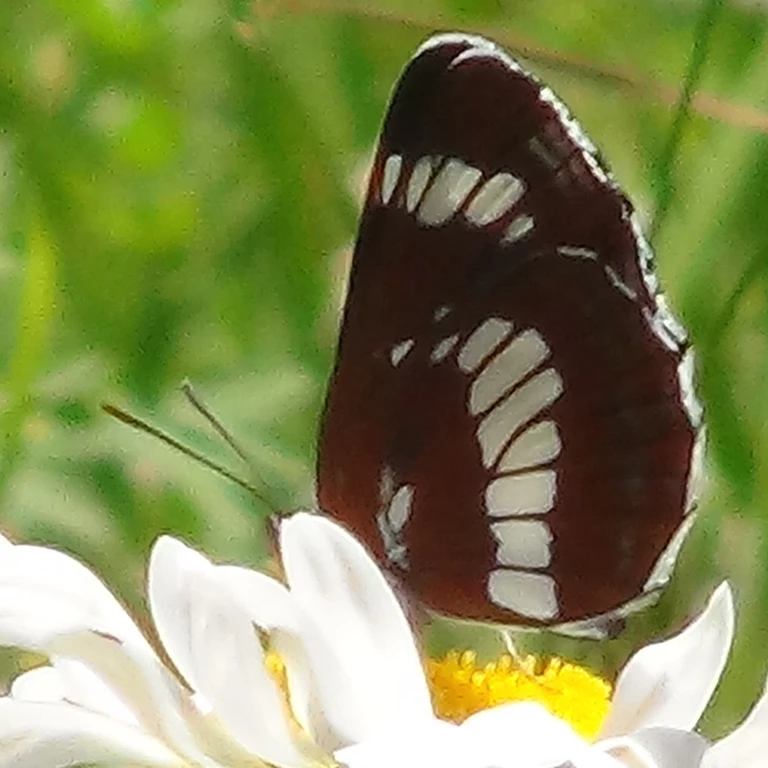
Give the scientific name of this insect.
Neptis rivularis
